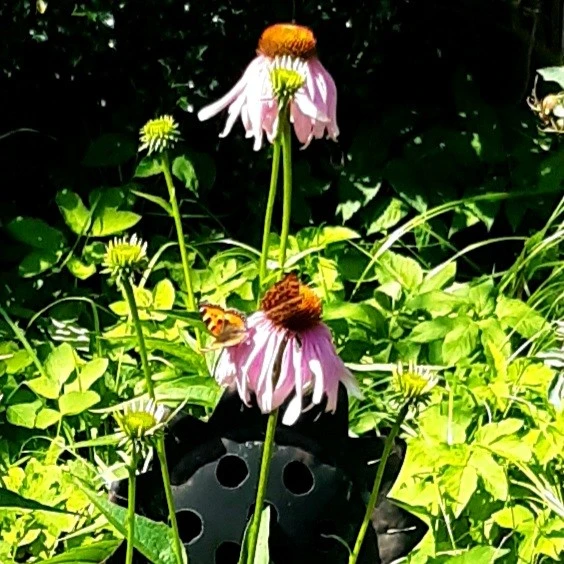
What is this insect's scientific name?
Polygonia c-album
